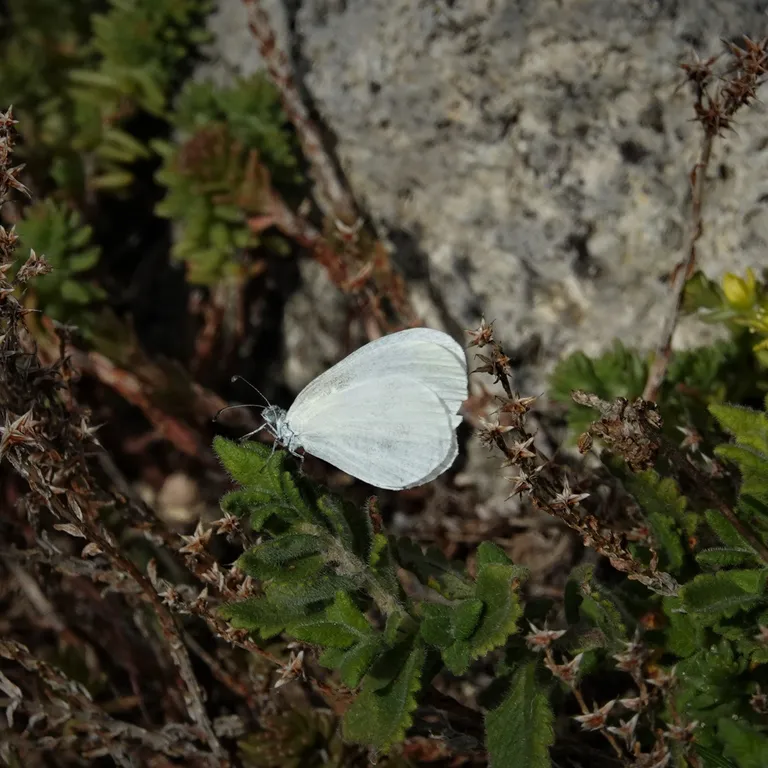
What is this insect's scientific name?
Leptidea sinapis/juvernica
